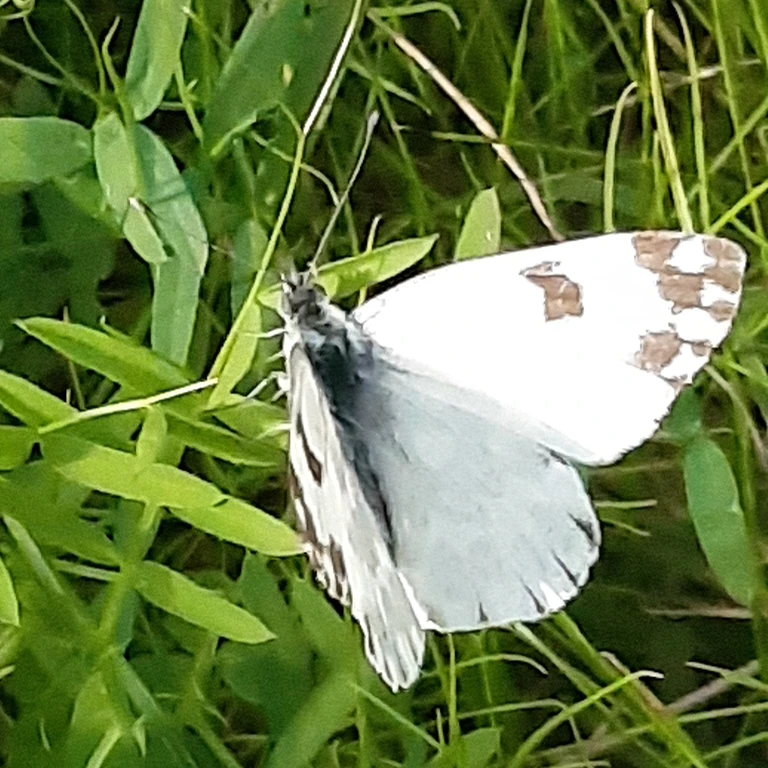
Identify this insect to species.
Pontia edusa
